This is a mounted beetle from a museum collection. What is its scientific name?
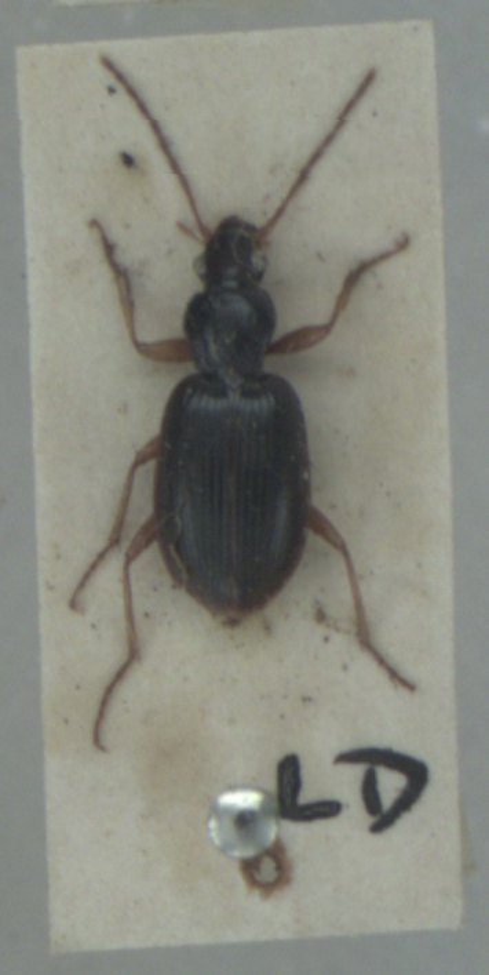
Paranchus albipes
